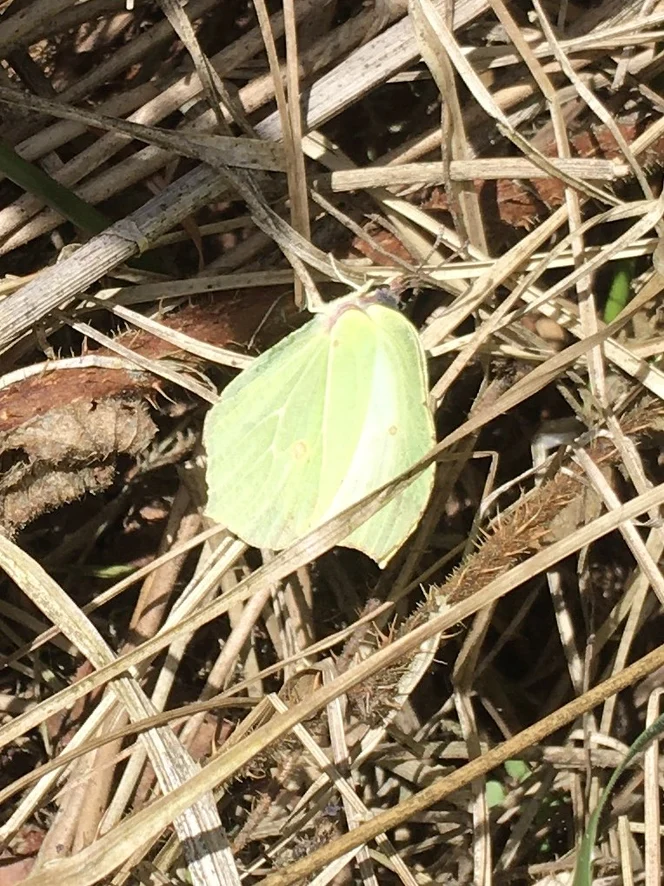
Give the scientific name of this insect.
Gonepteryx rhamni
